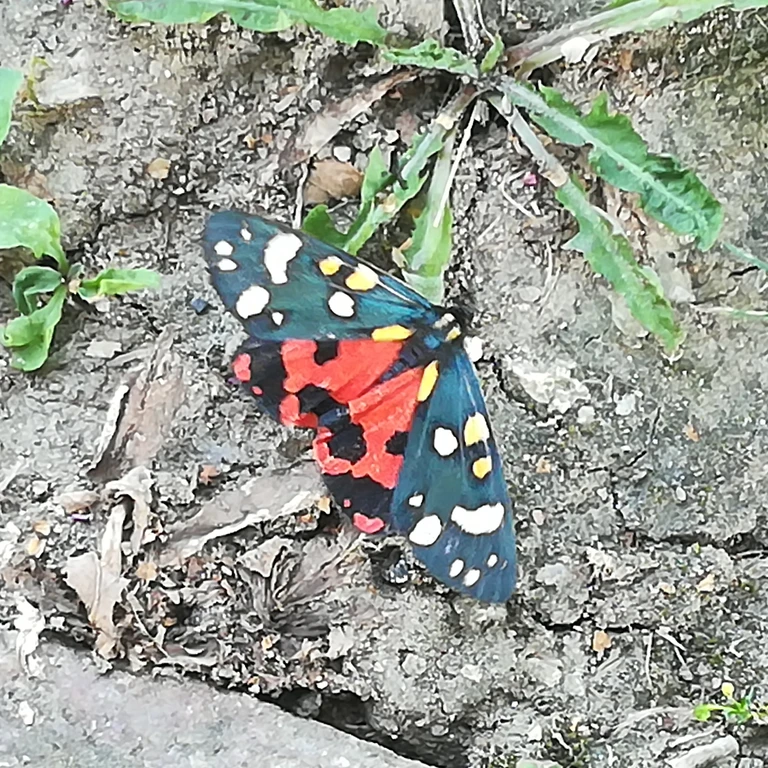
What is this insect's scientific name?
Callimorpha dominula
